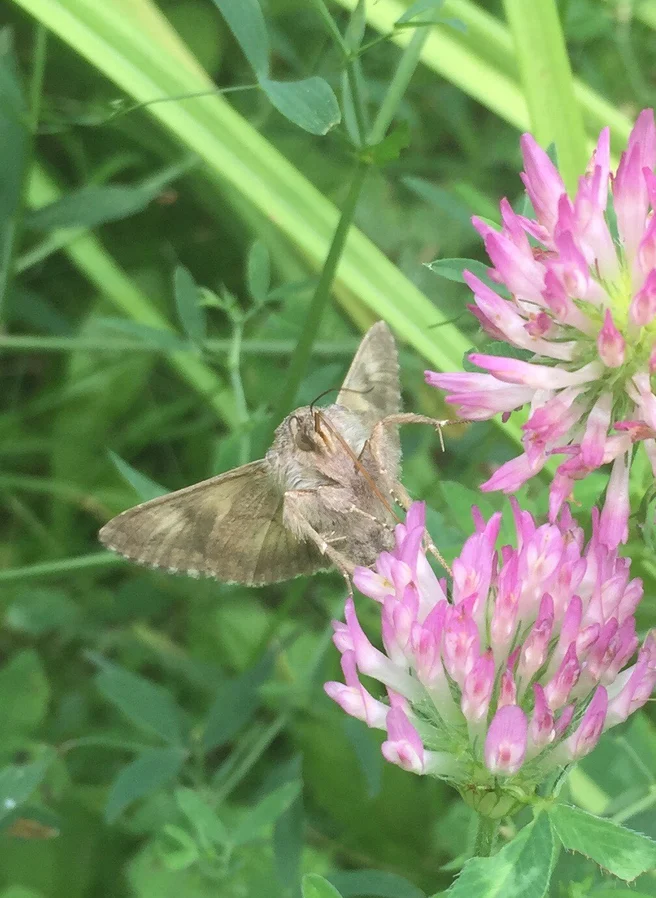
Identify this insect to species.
Autographa gamma
